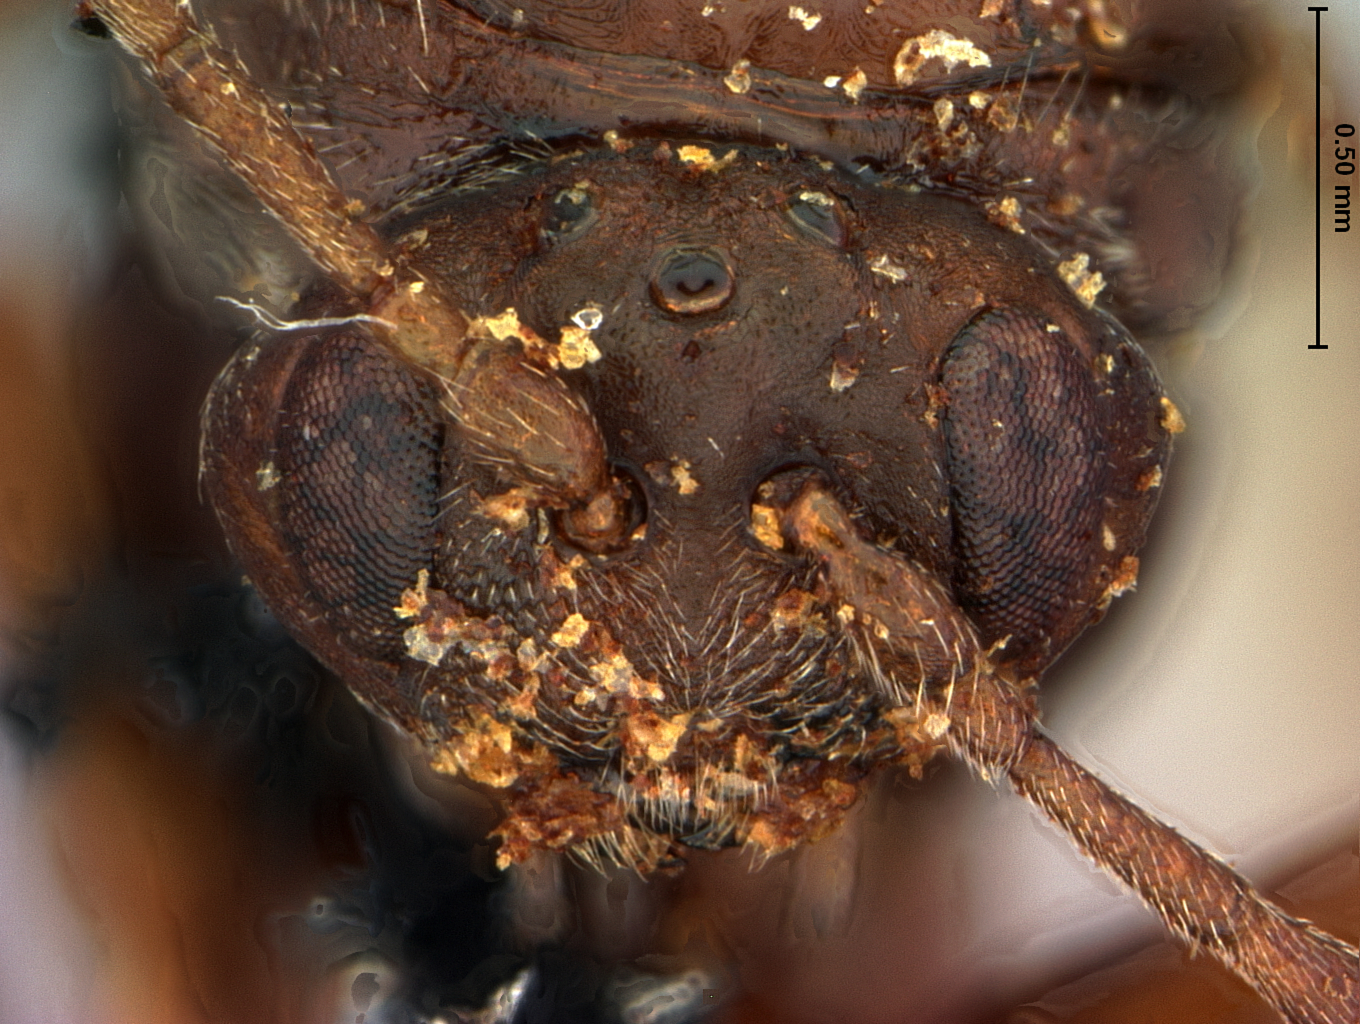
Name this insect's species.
Andricus imbricariae
